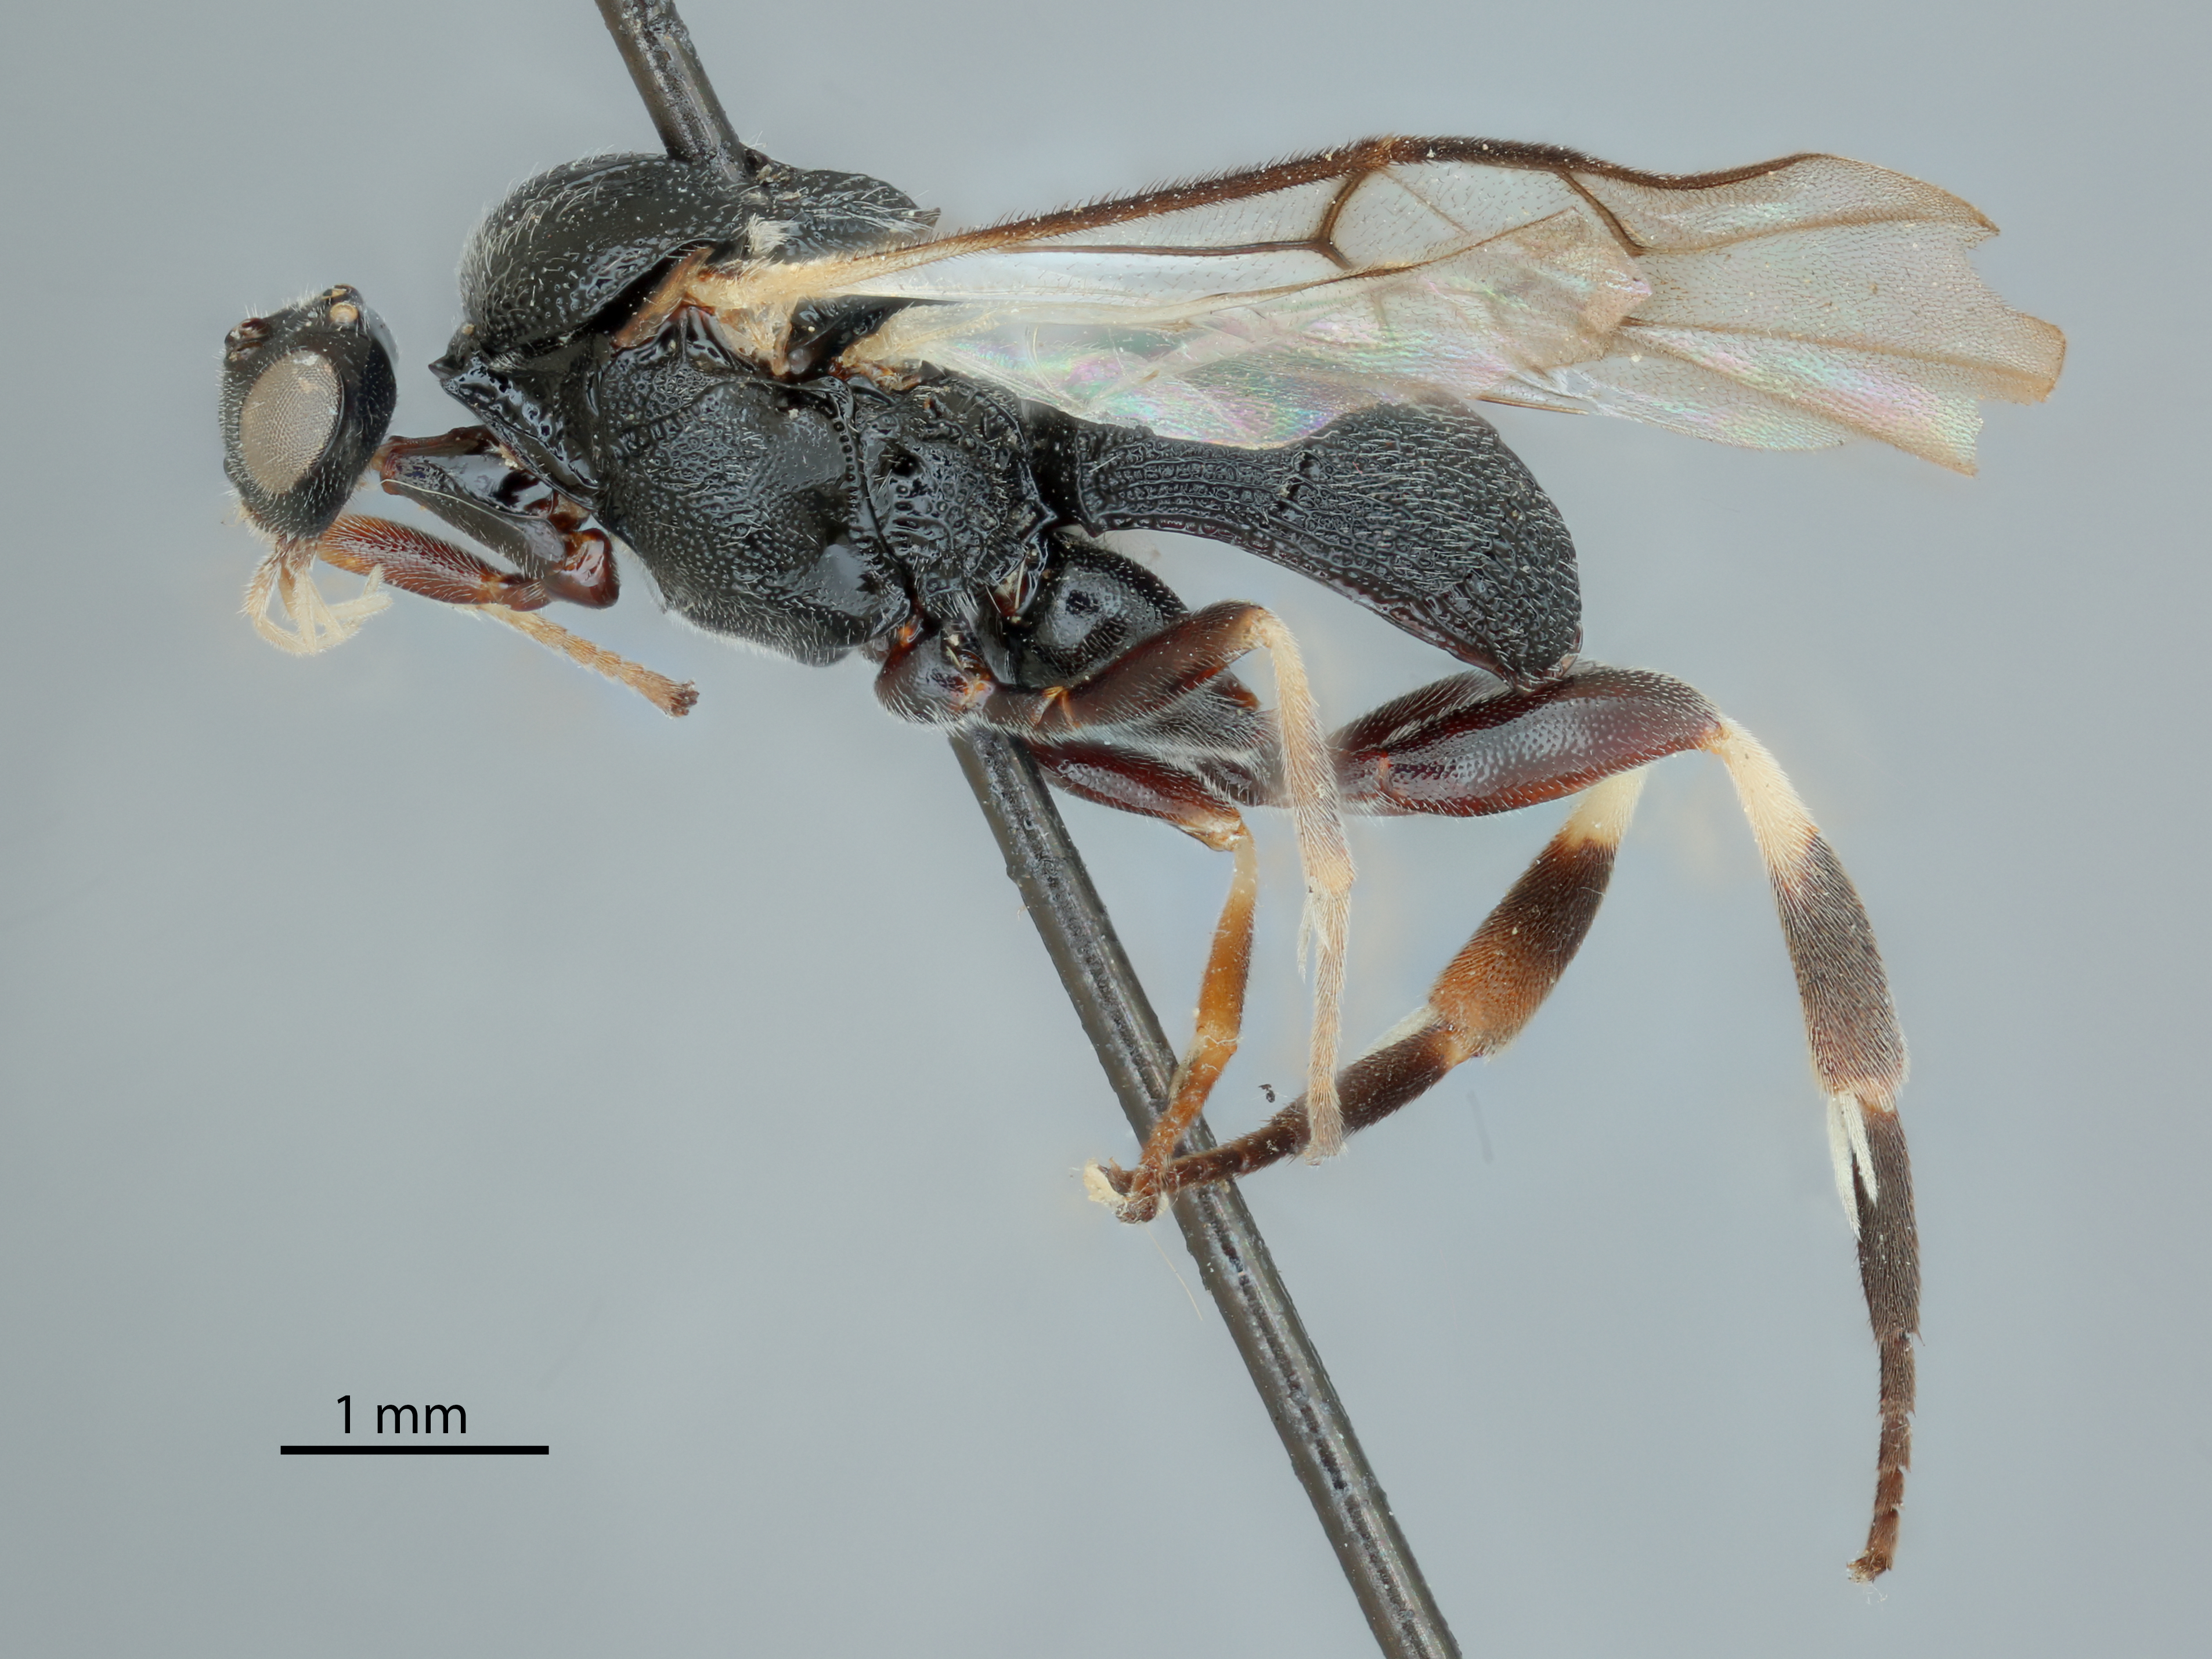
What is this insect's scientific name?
Fornicia annulipes
